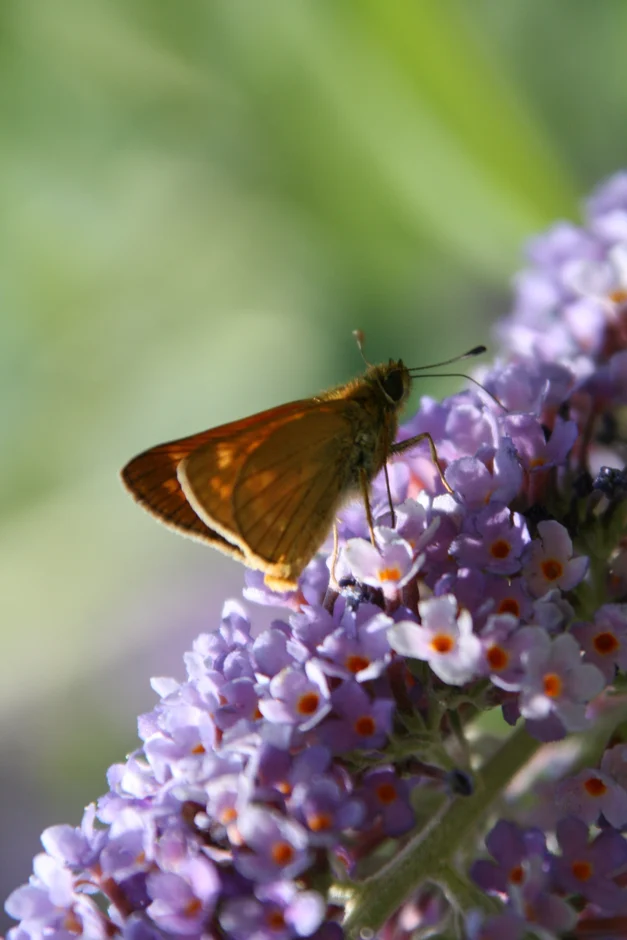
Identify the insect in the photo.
Ochlodes sylvanus (also Ochlodes venata)
